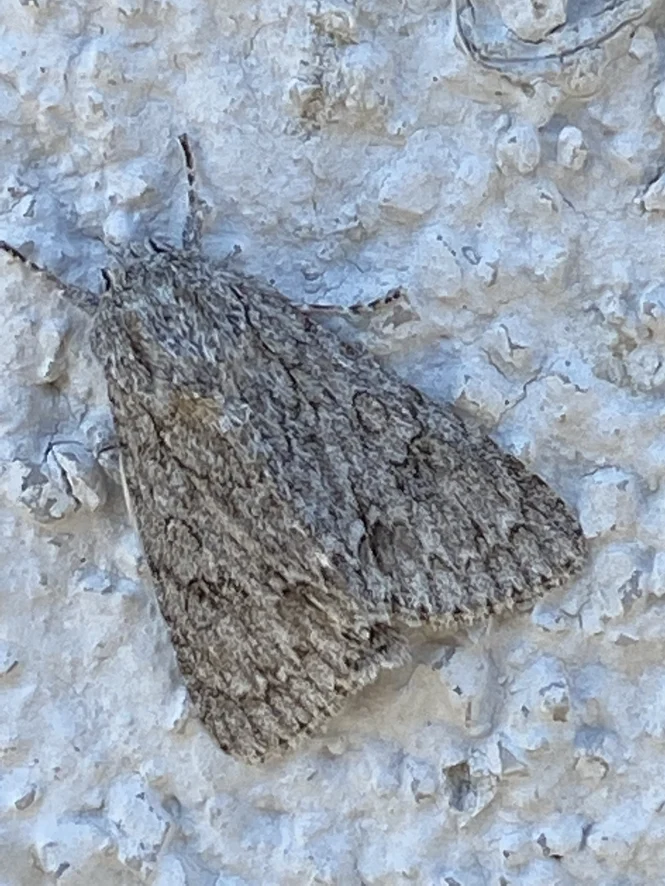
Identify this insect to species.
Acronicta aceris
